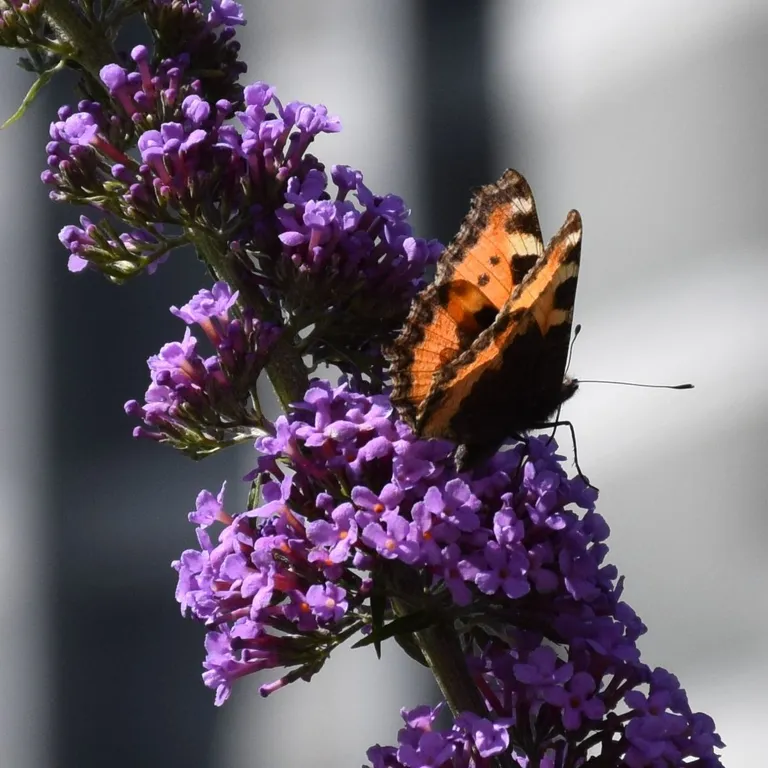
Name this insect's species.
Aglais urticae
